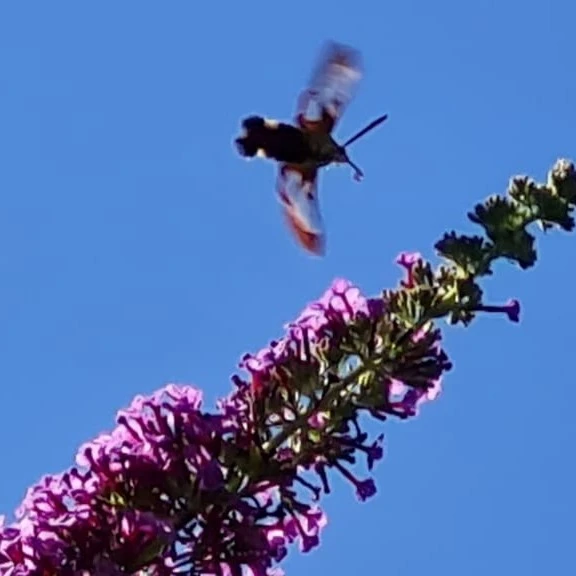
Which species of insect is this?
Hemaris fuciformis
